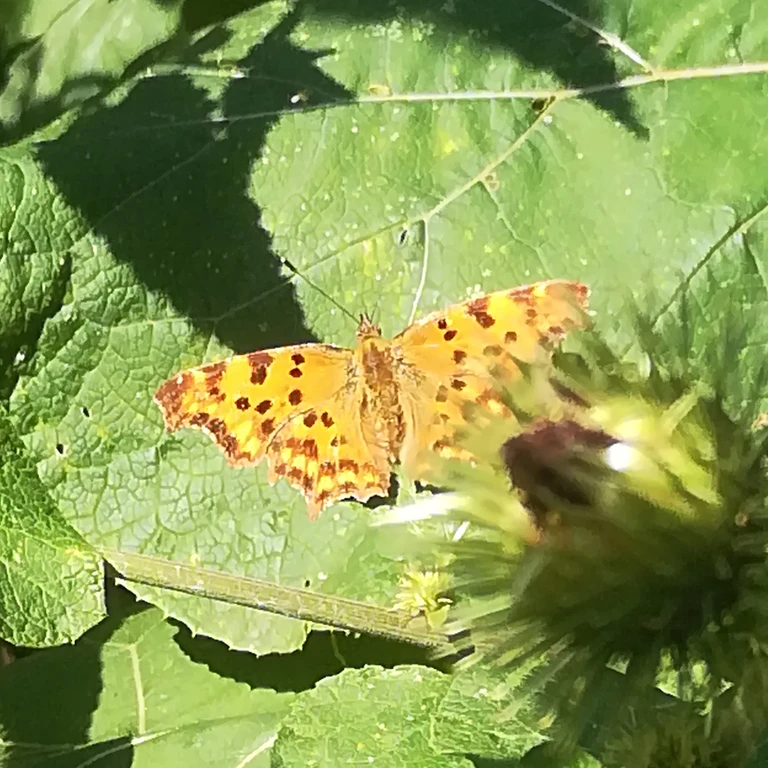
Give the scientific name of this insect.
Polygonia c-album
